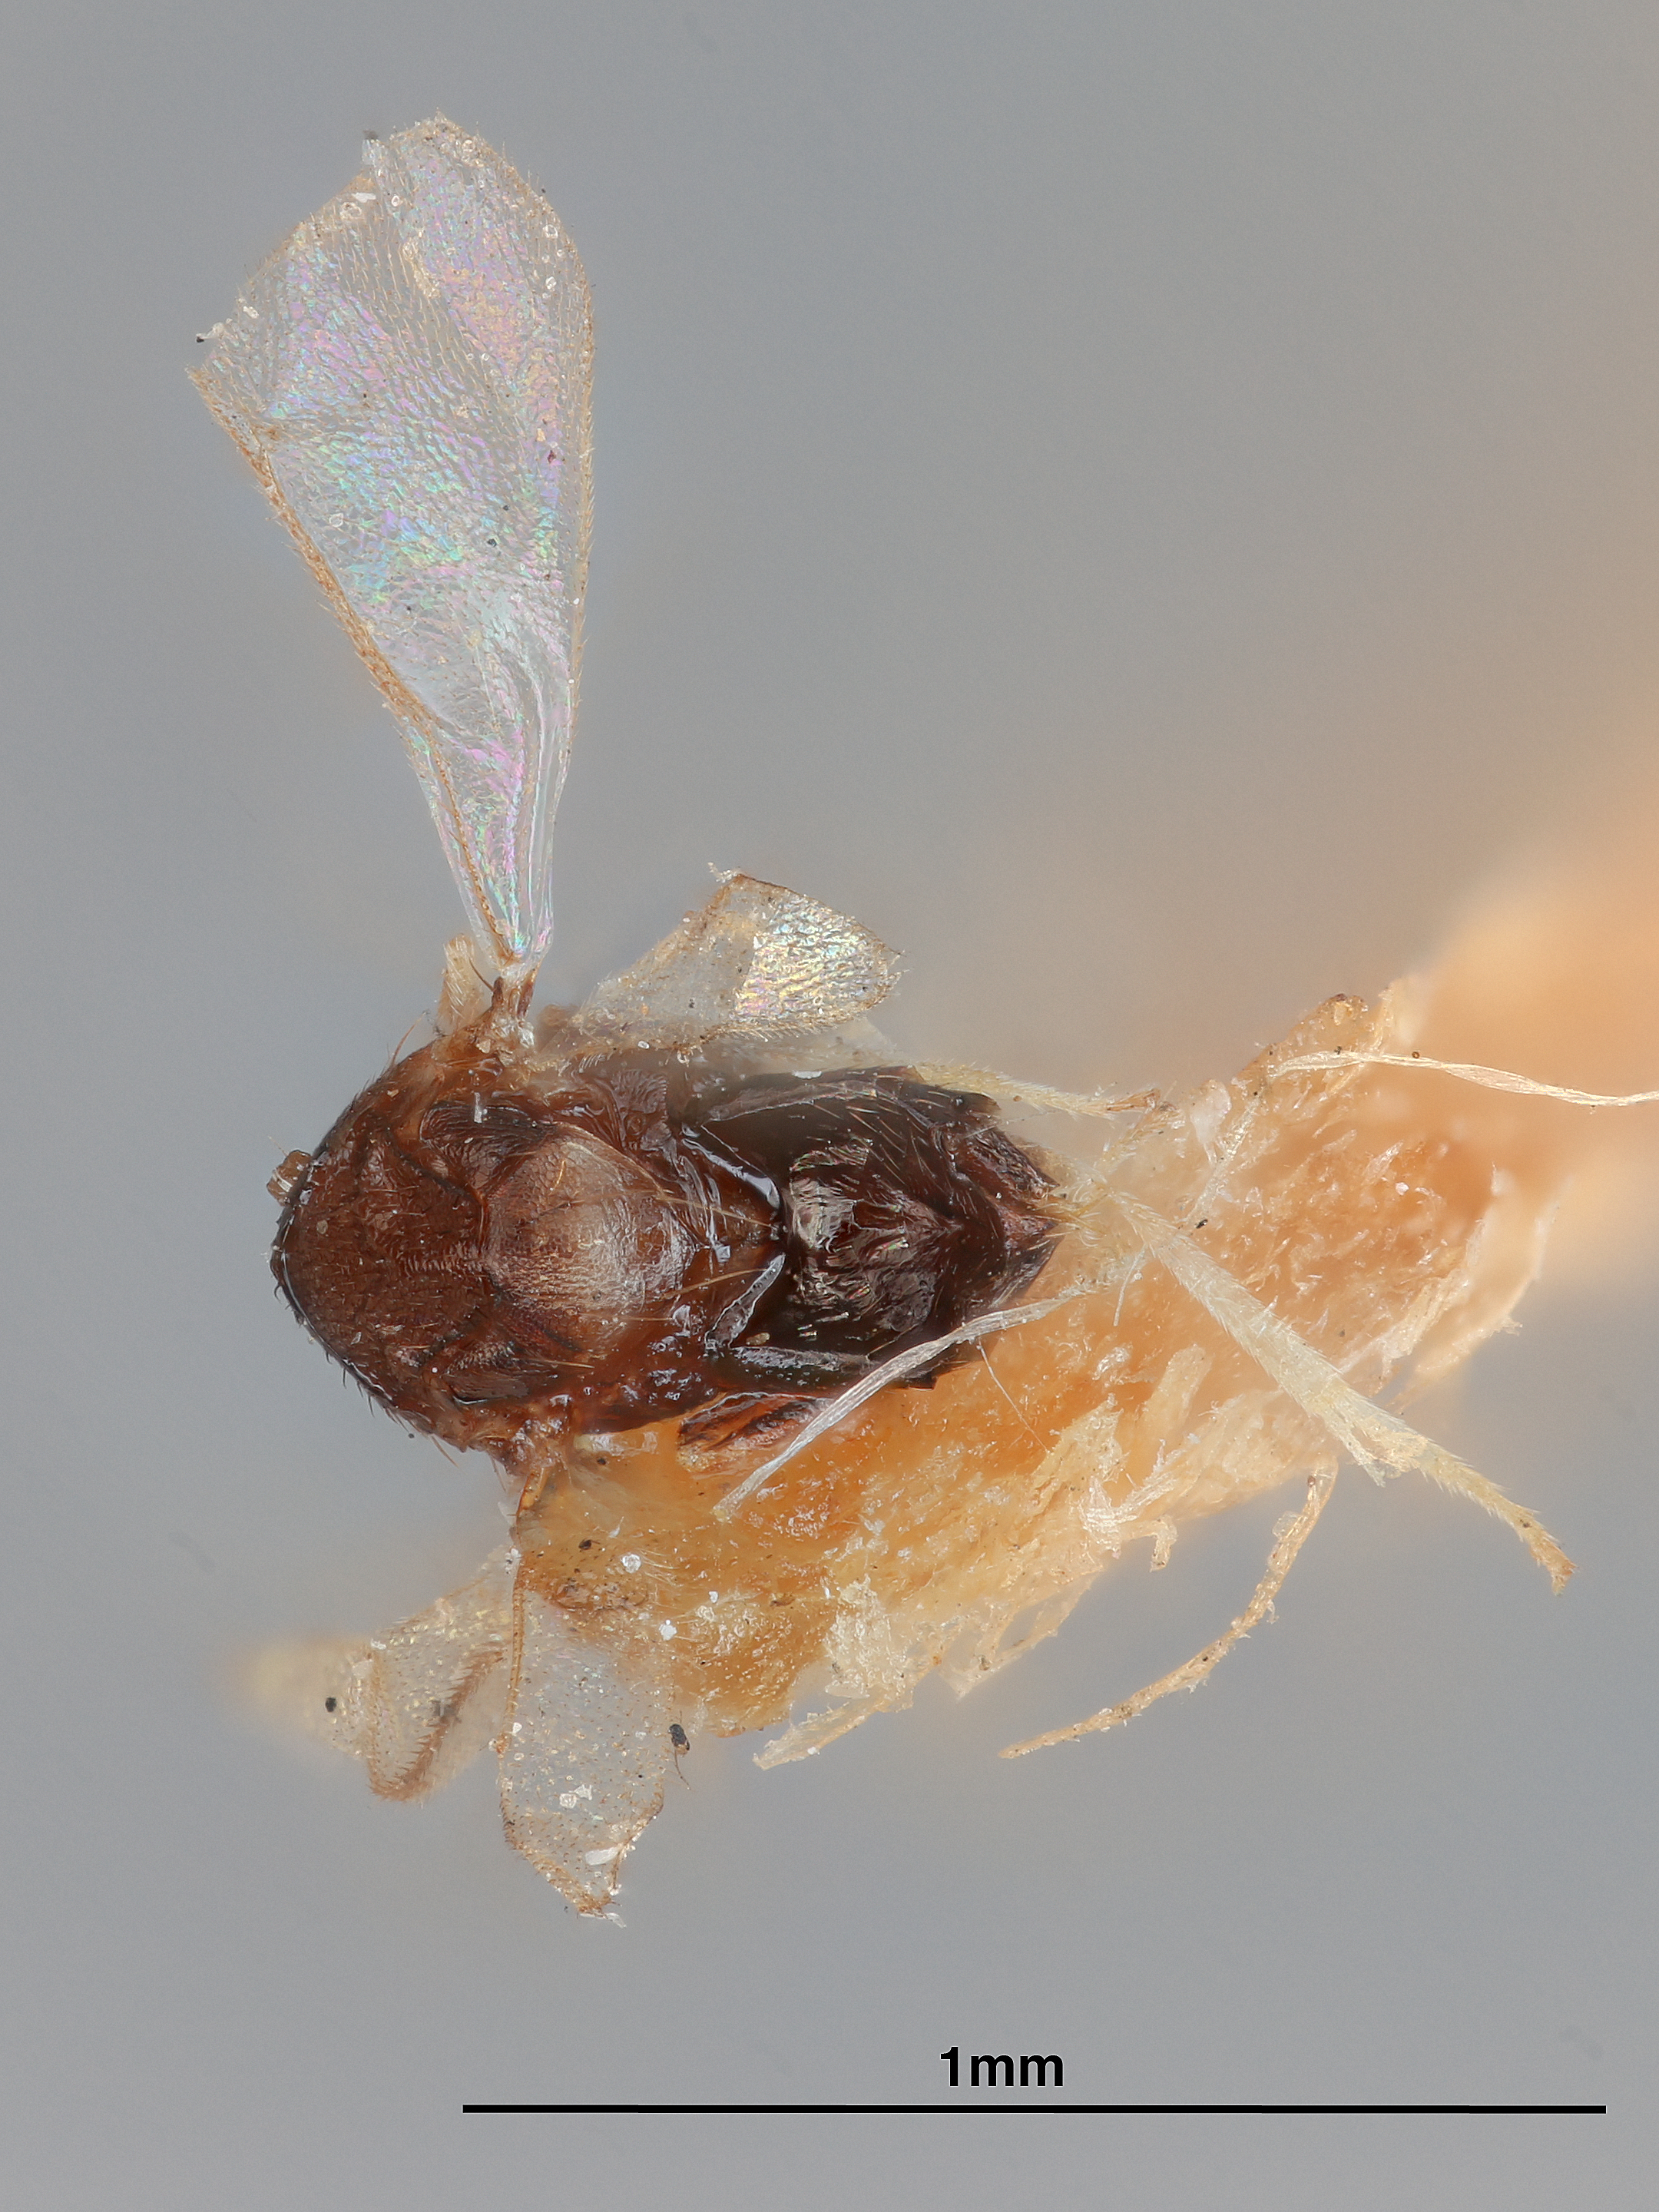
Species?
Coccophagus coccidis
